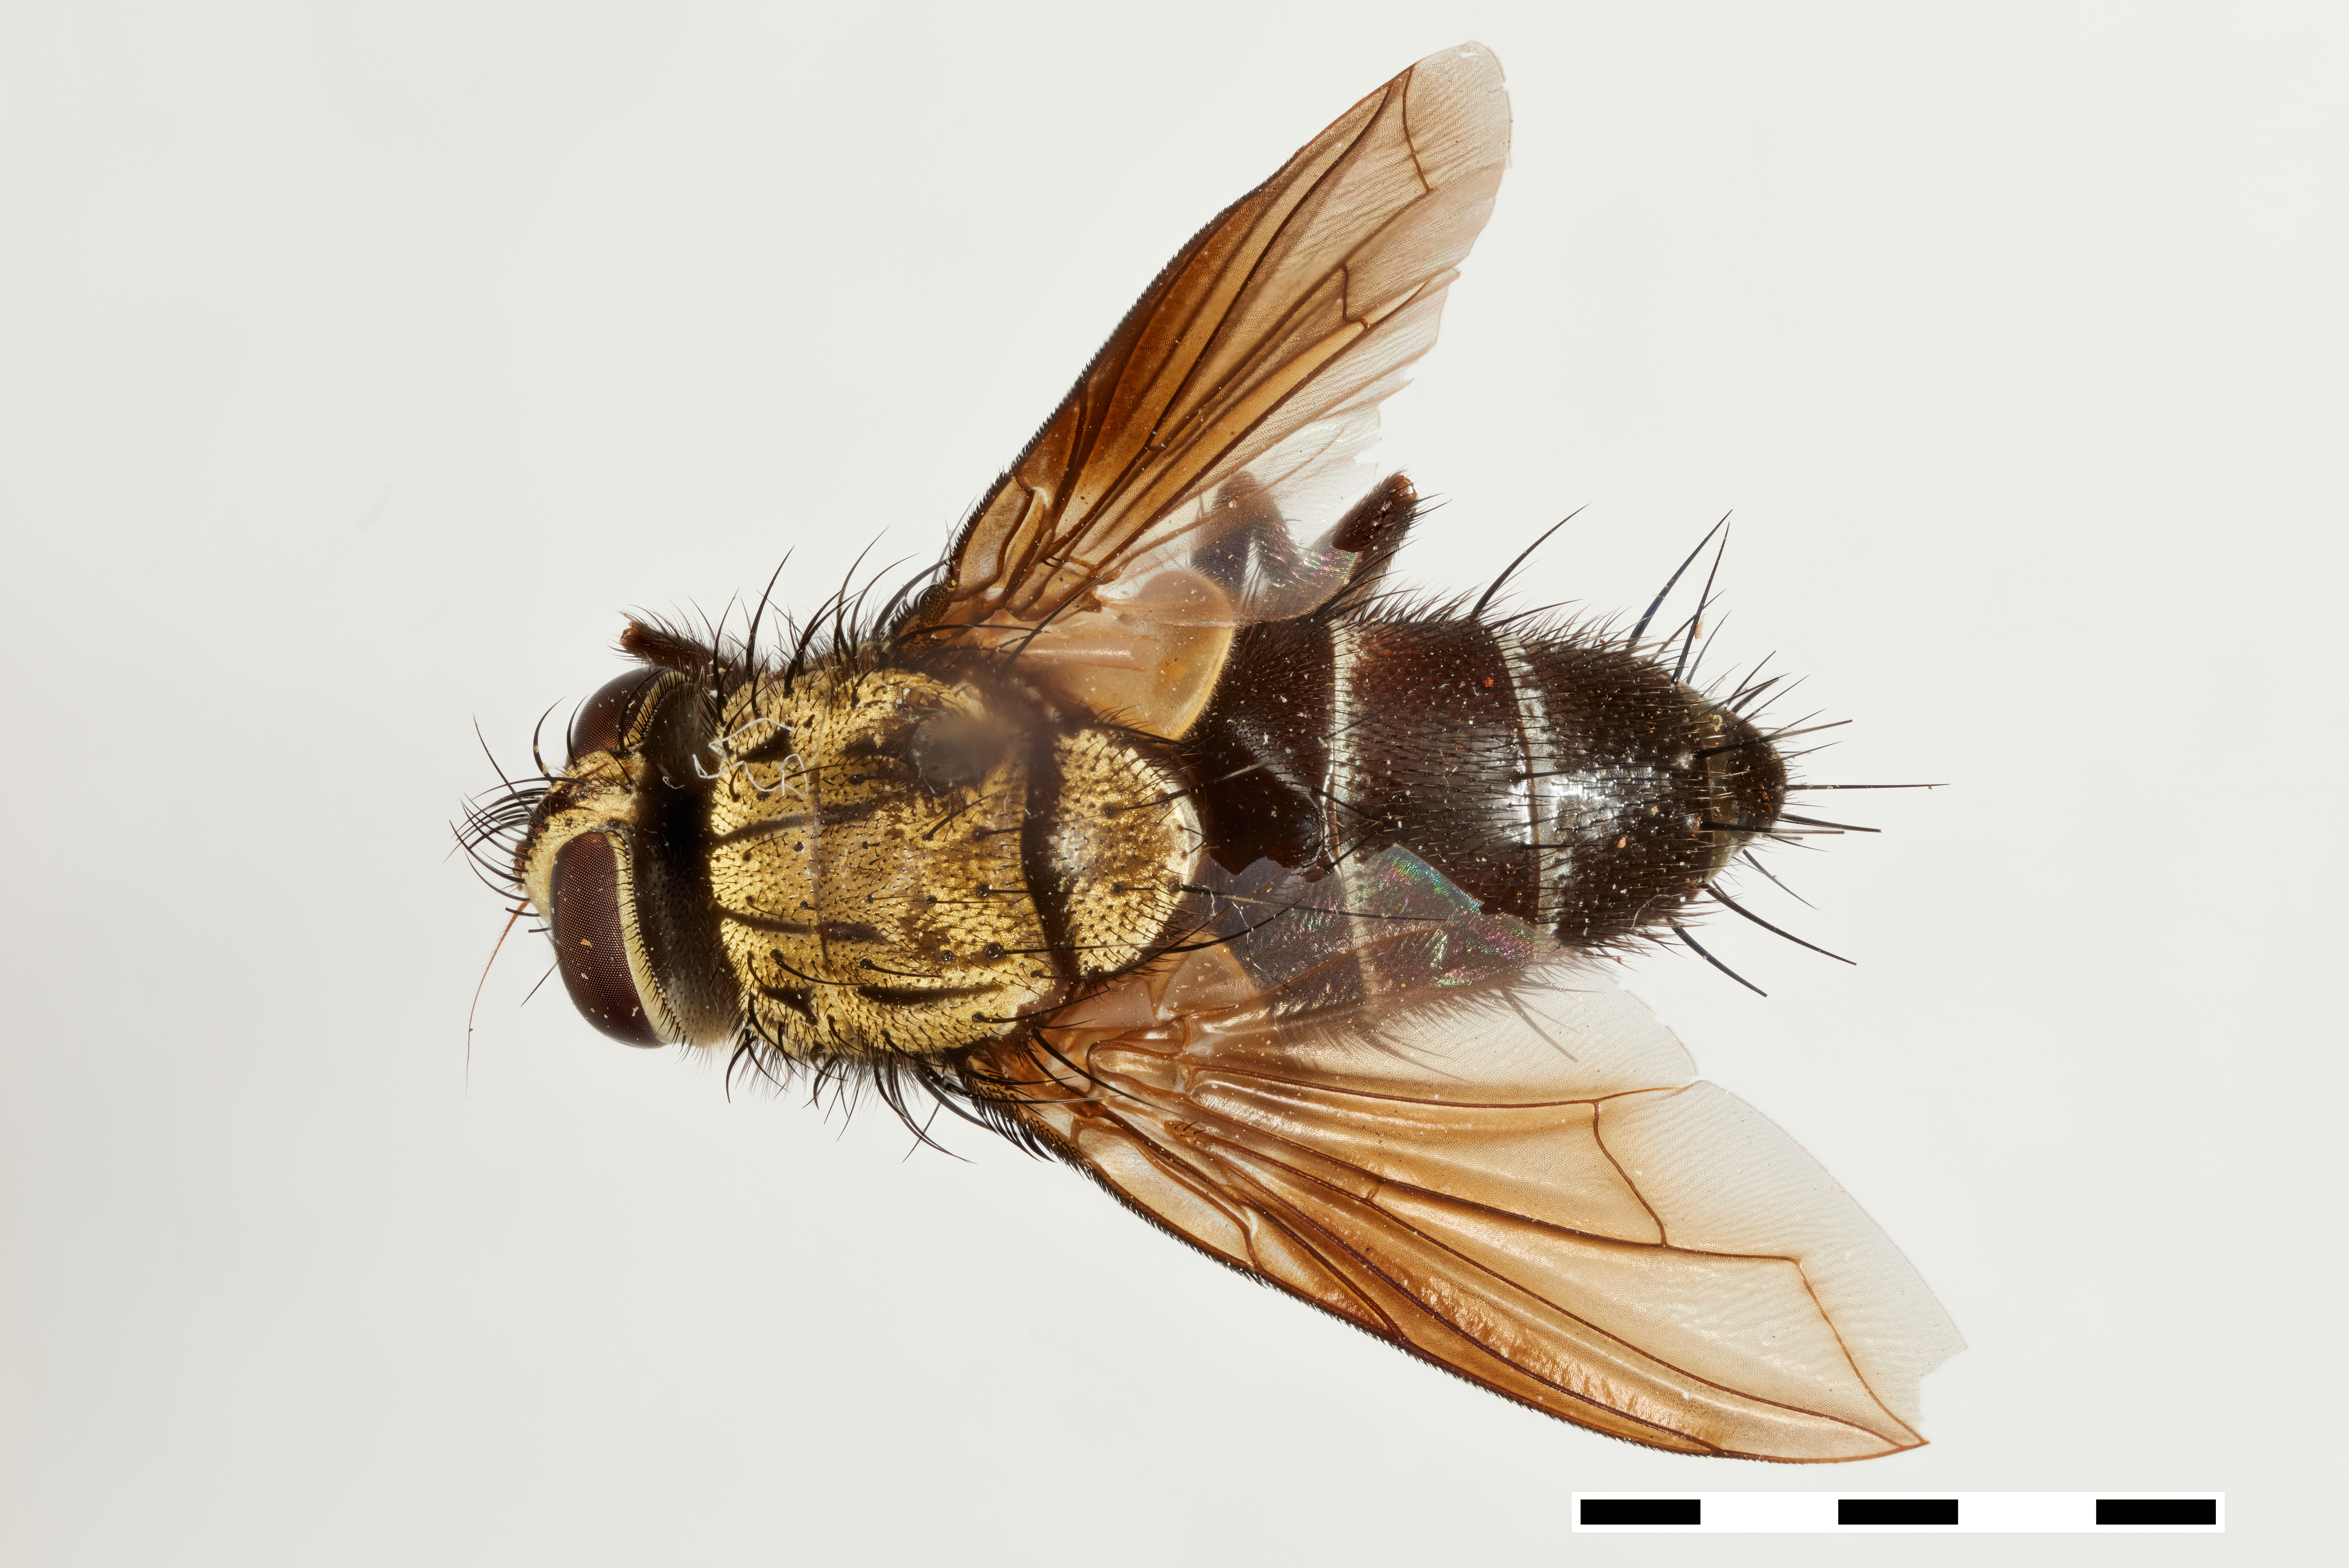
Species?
Euprospherysa fumipennis
